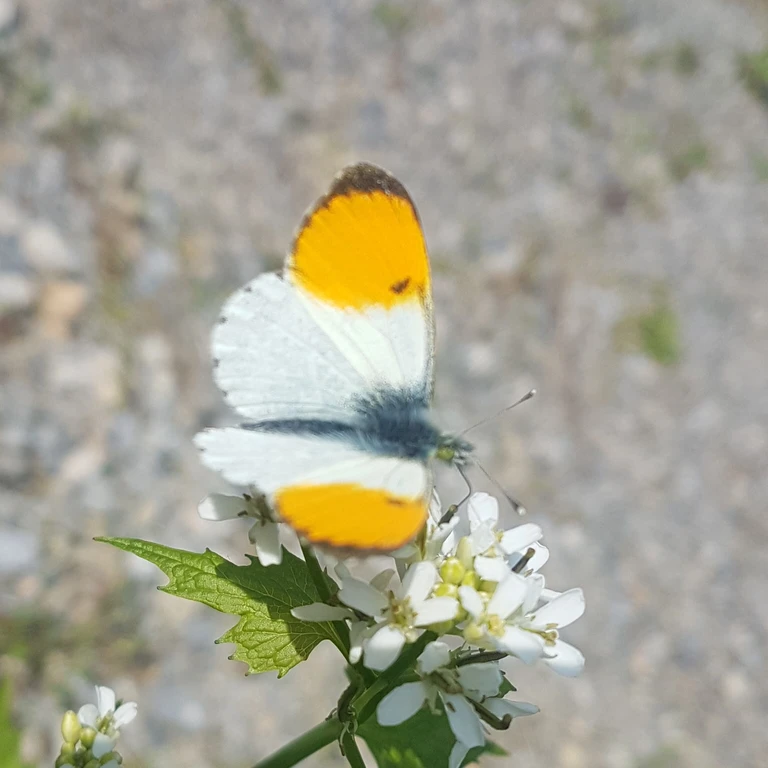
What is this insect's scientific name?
Anthocharis cardamines
